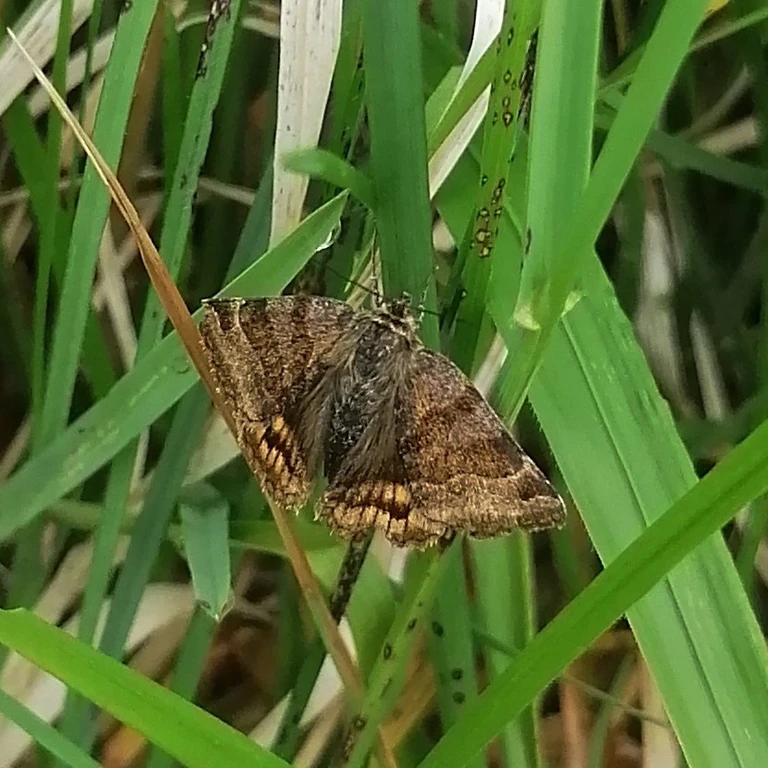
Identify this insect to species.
Euclidia glyphica
